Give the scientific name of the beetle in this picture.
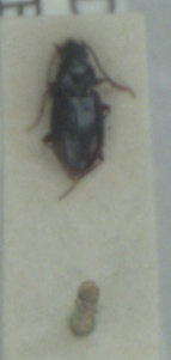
Bembidion guttula
